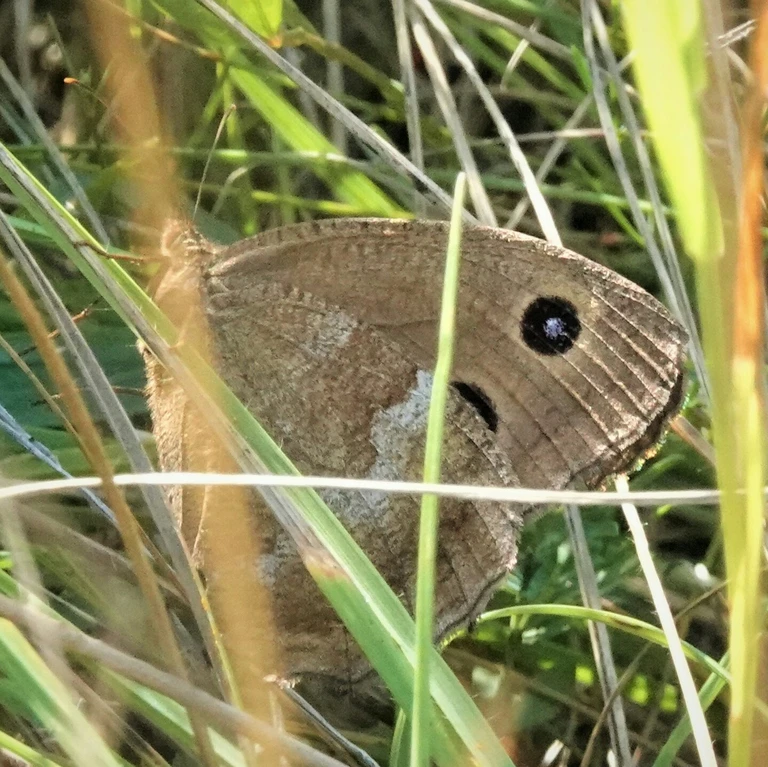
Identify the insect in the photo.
Minois dryas
